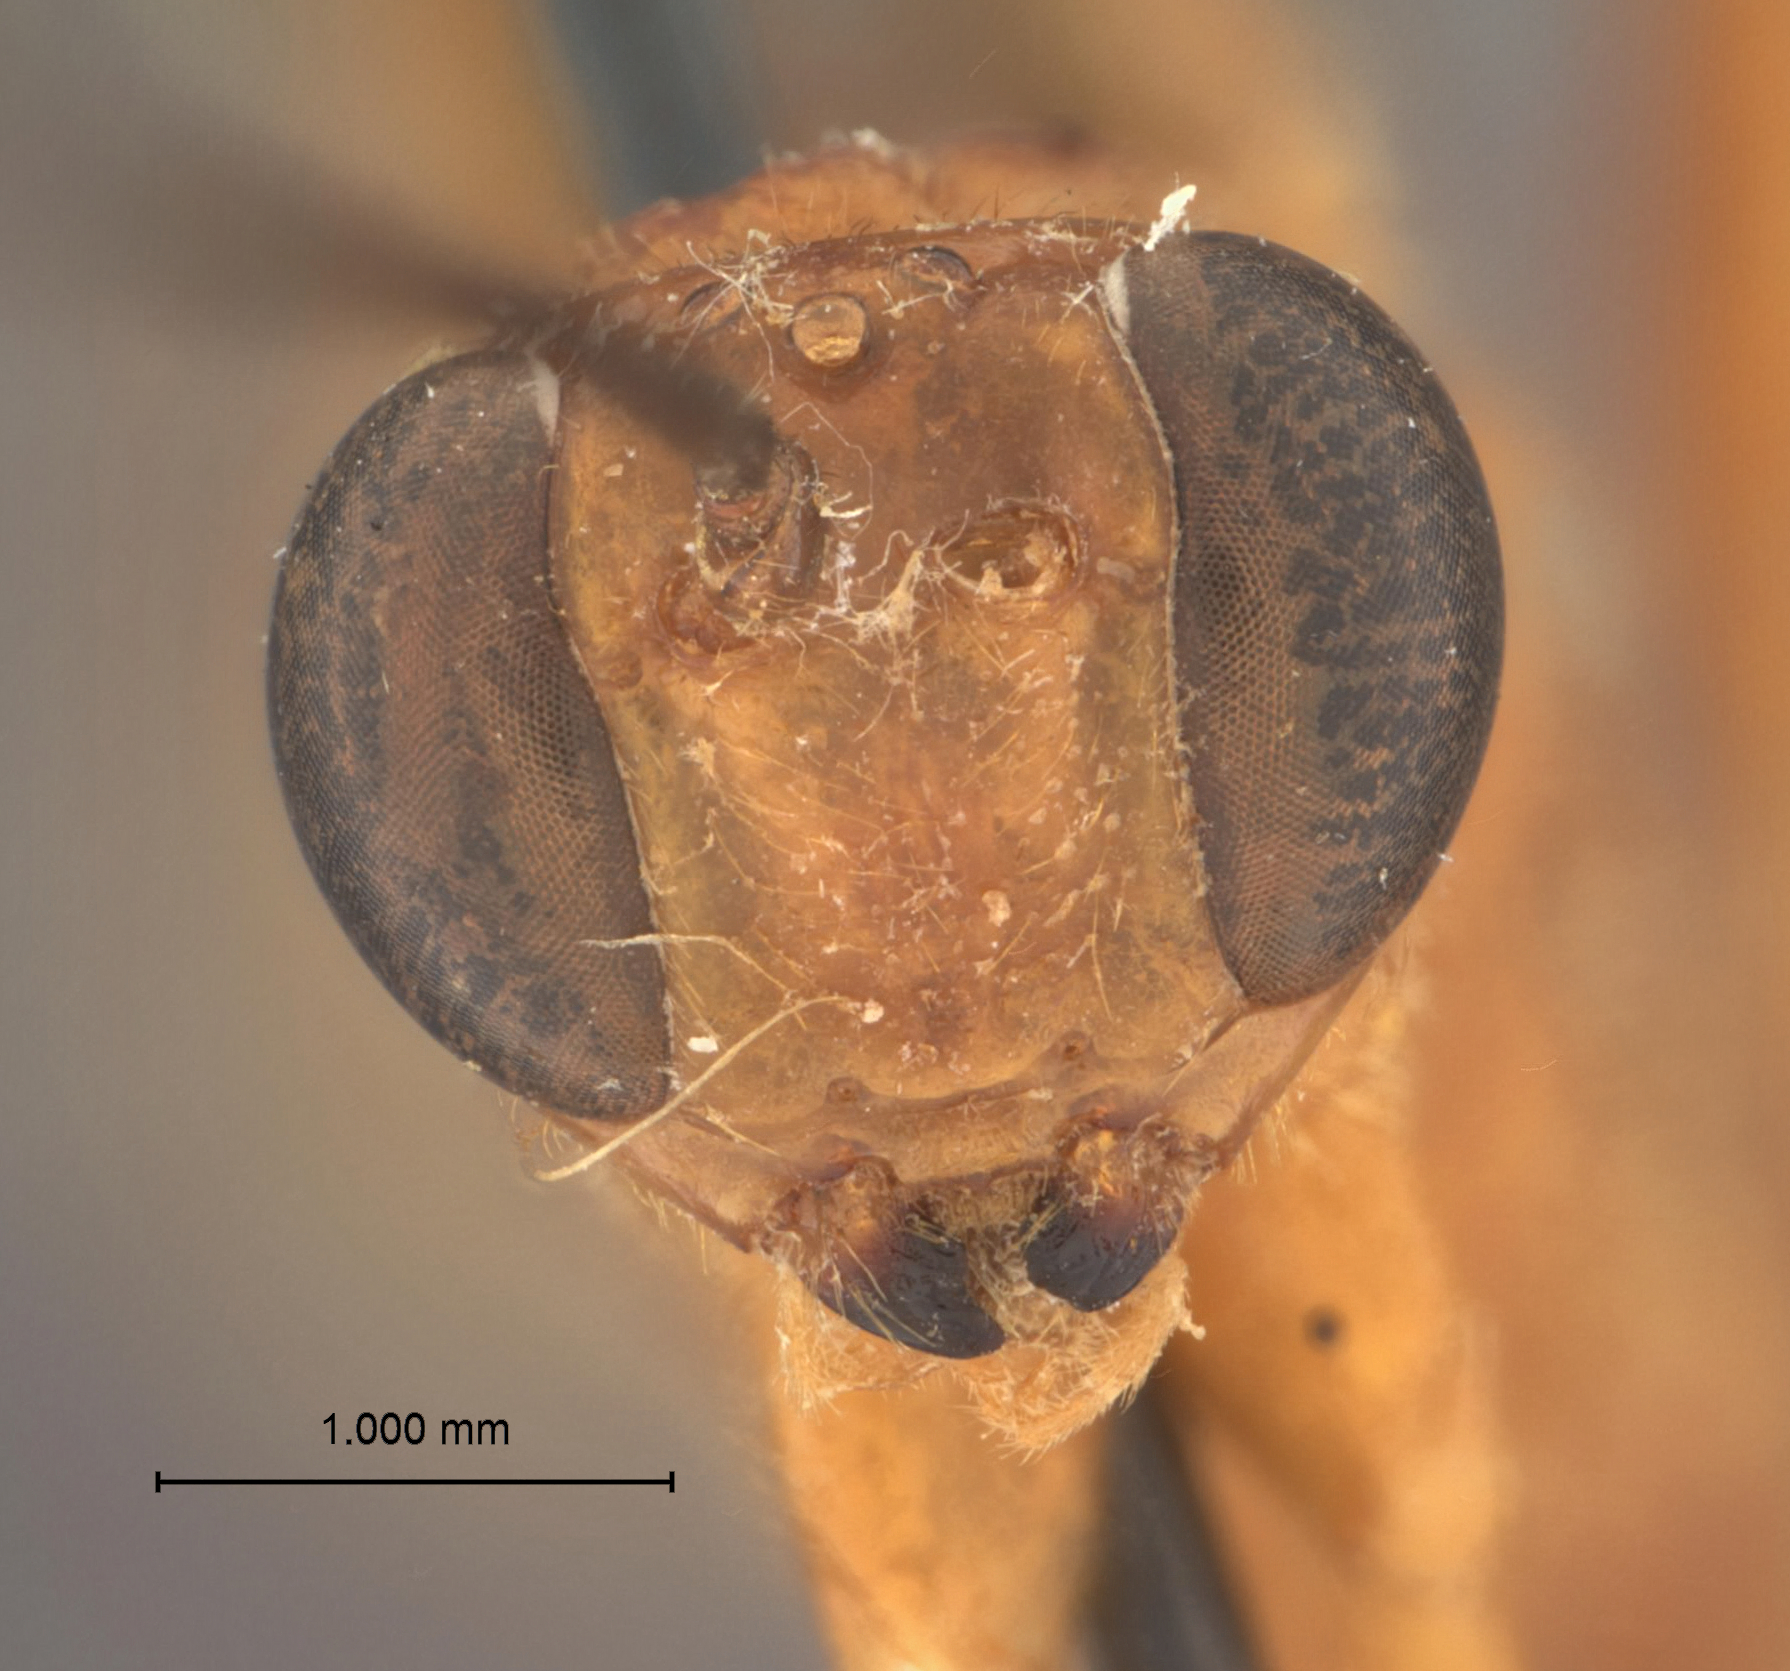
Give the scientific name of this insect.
Megachyssa bicolor
